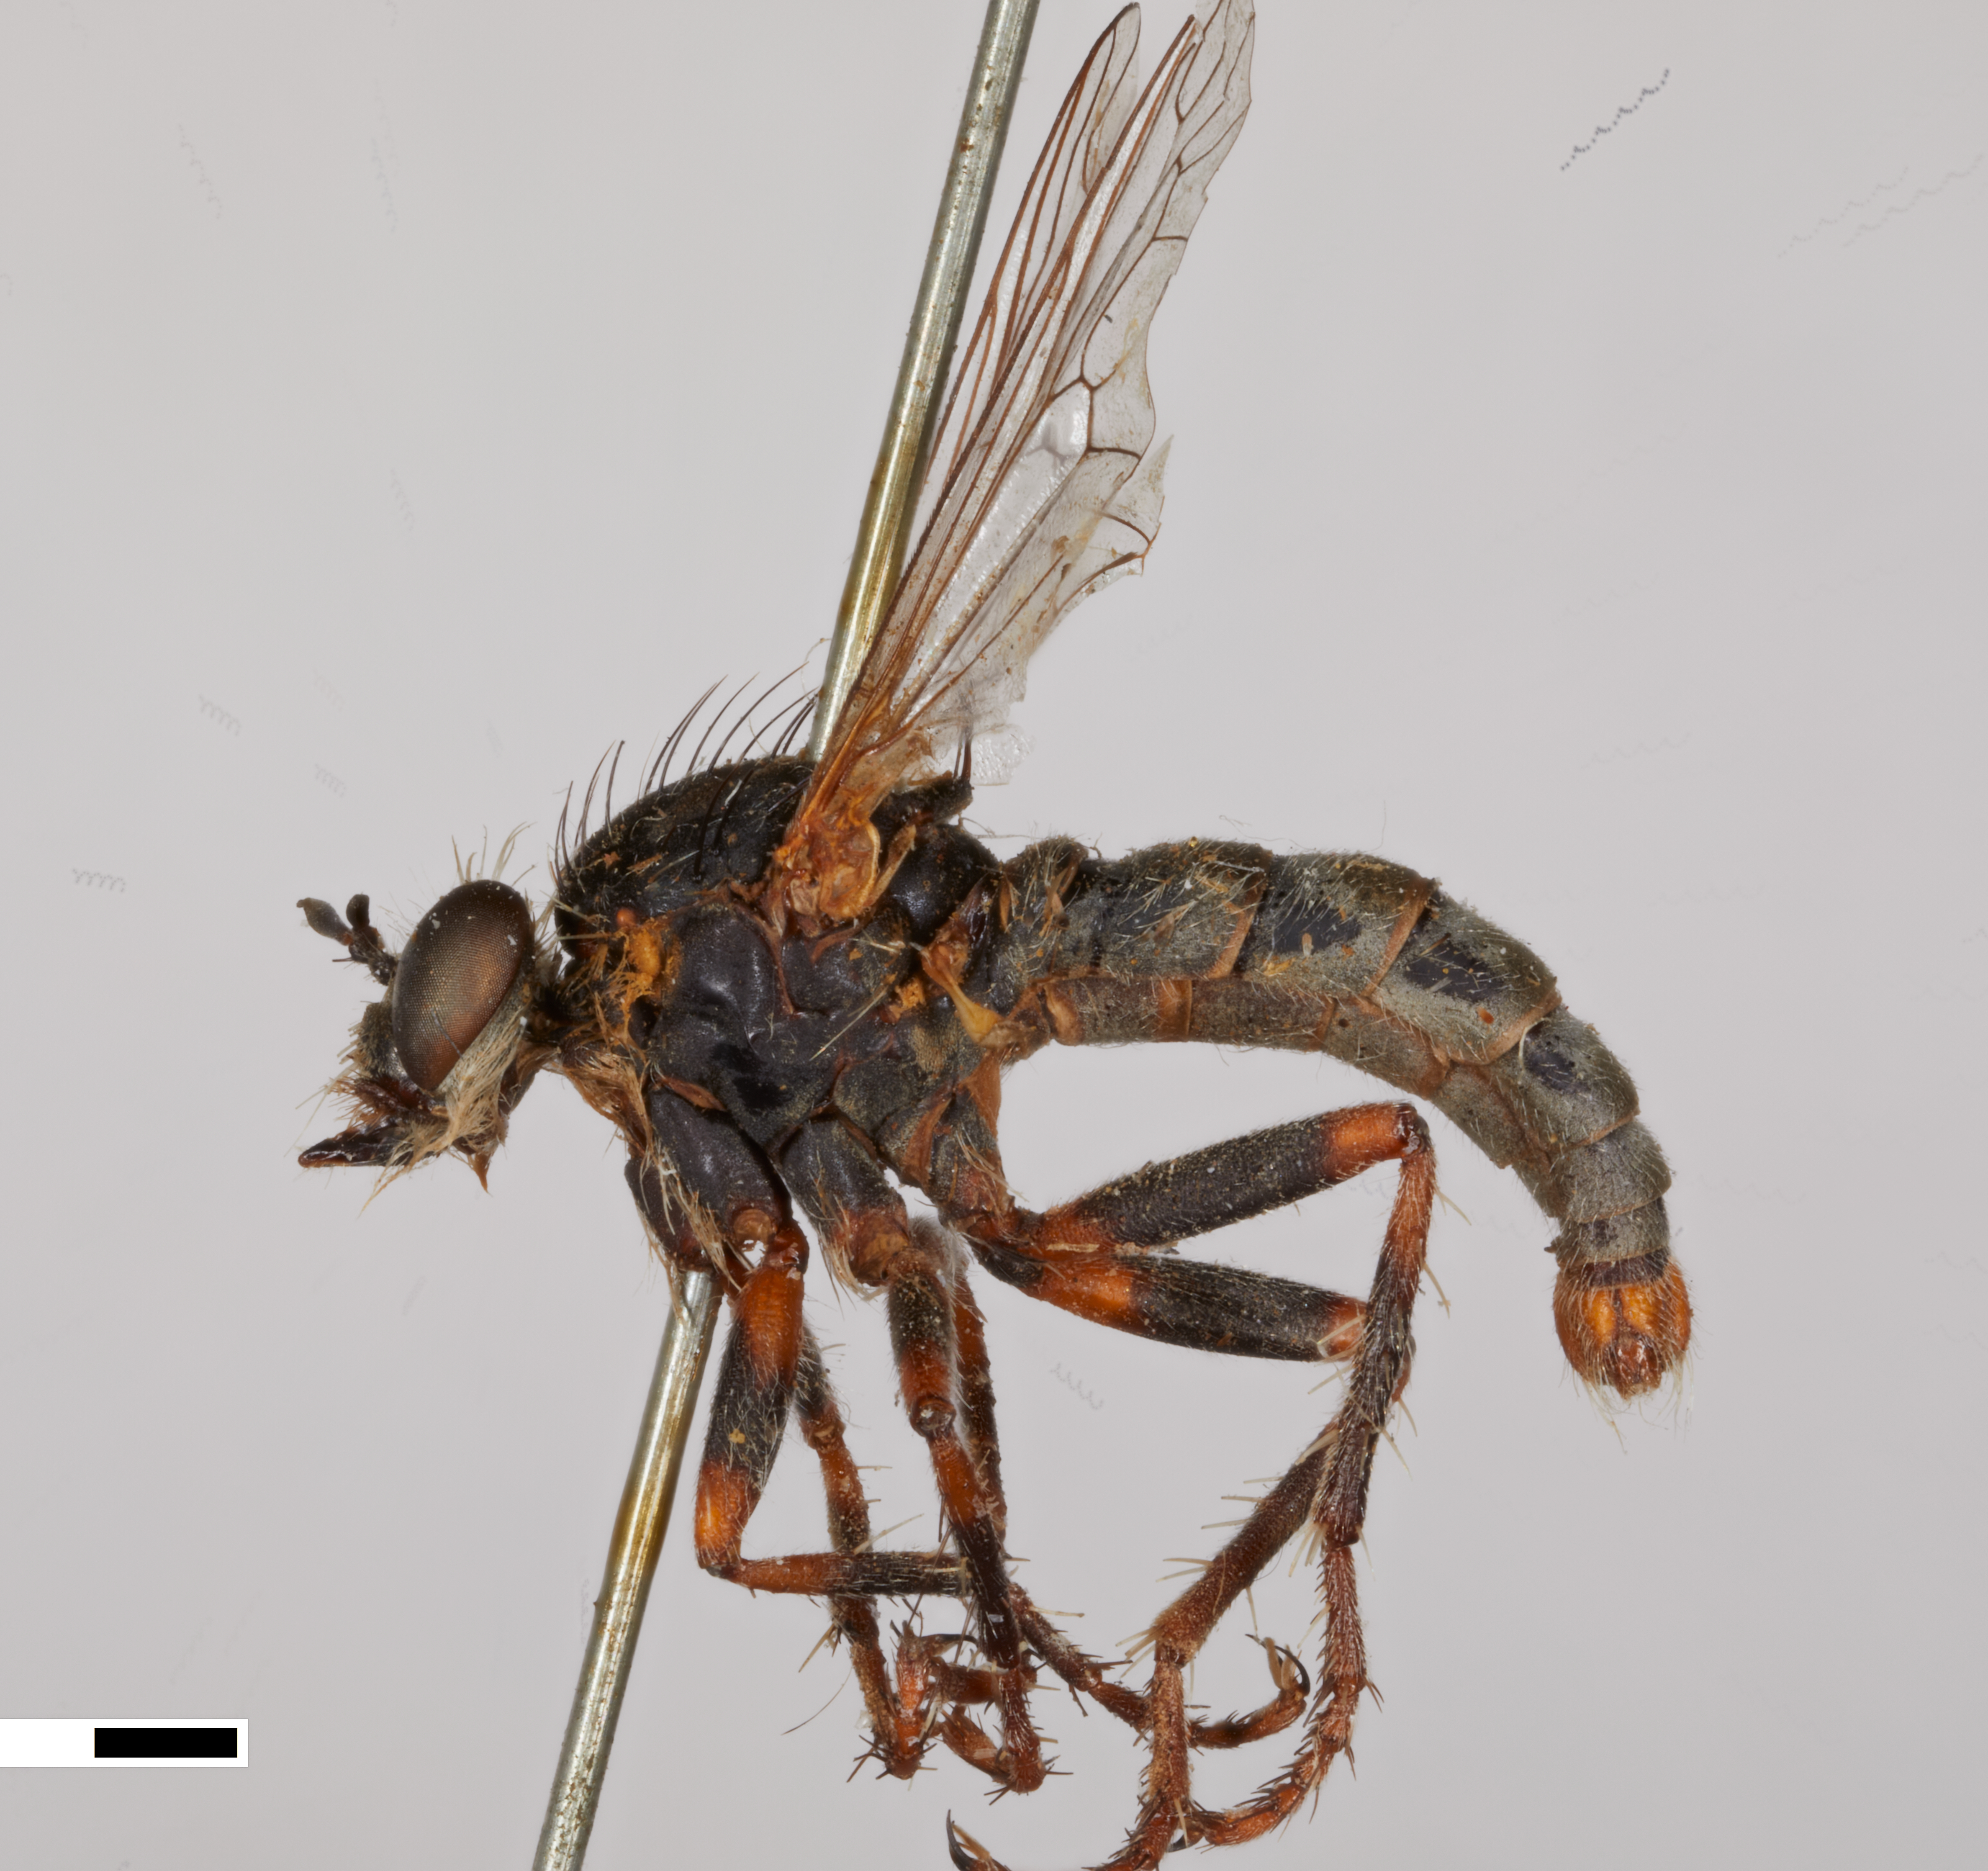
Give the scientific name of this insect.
Lestomyia redlandae
